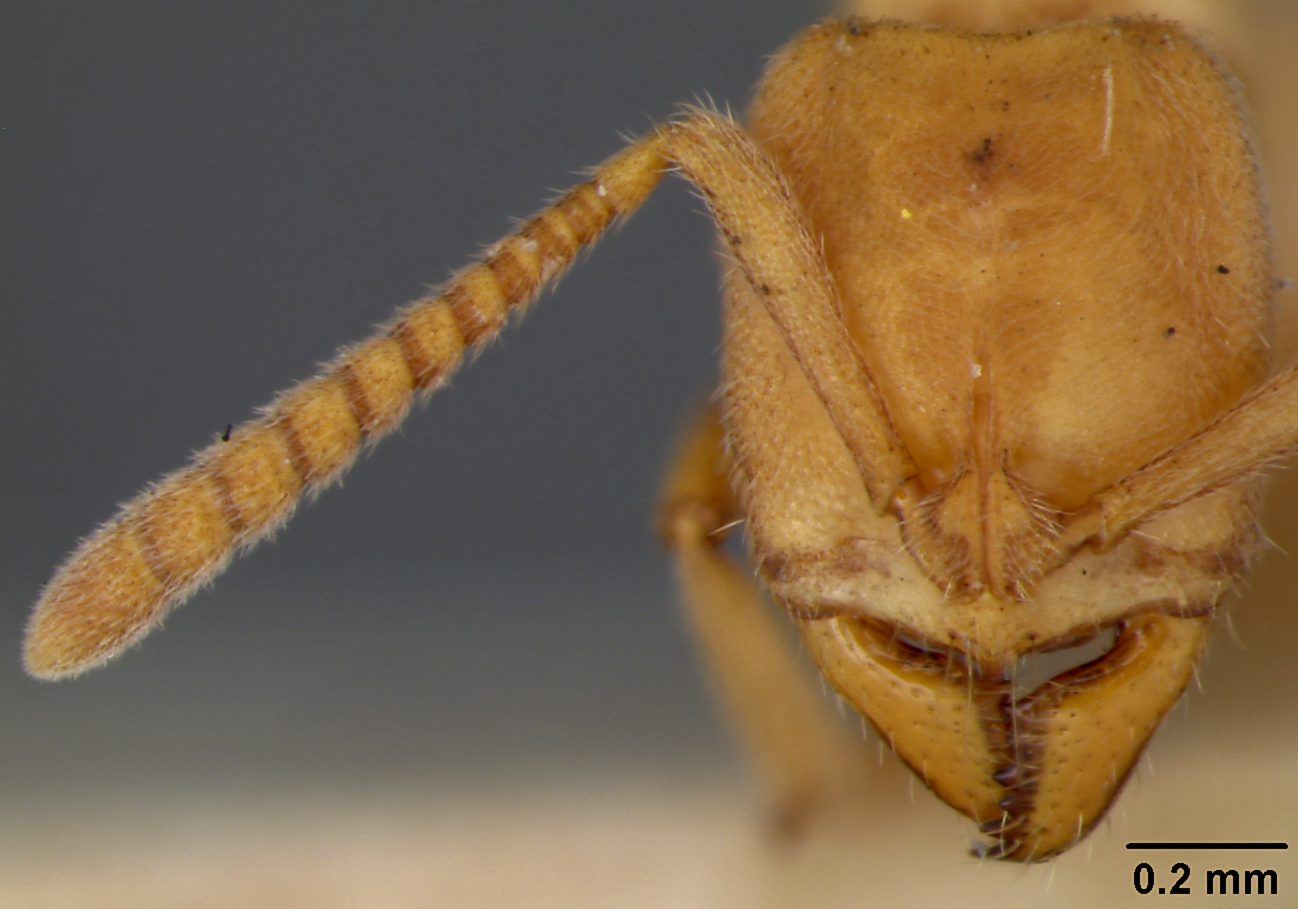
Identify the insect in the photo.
Euponera sheldoni
